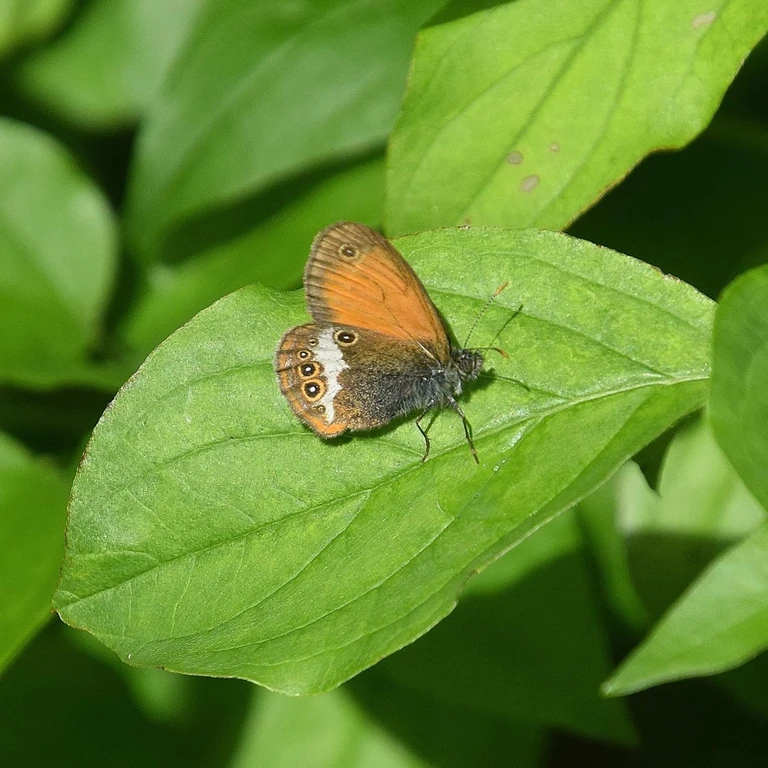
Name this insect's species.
Coenonympha arcania
